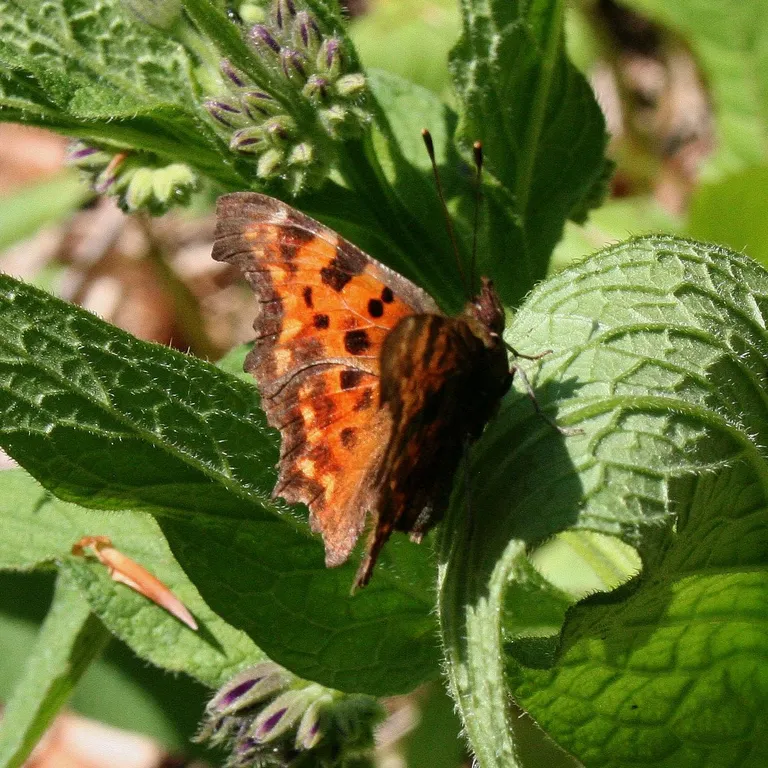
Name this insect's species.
Polygonia c-album
